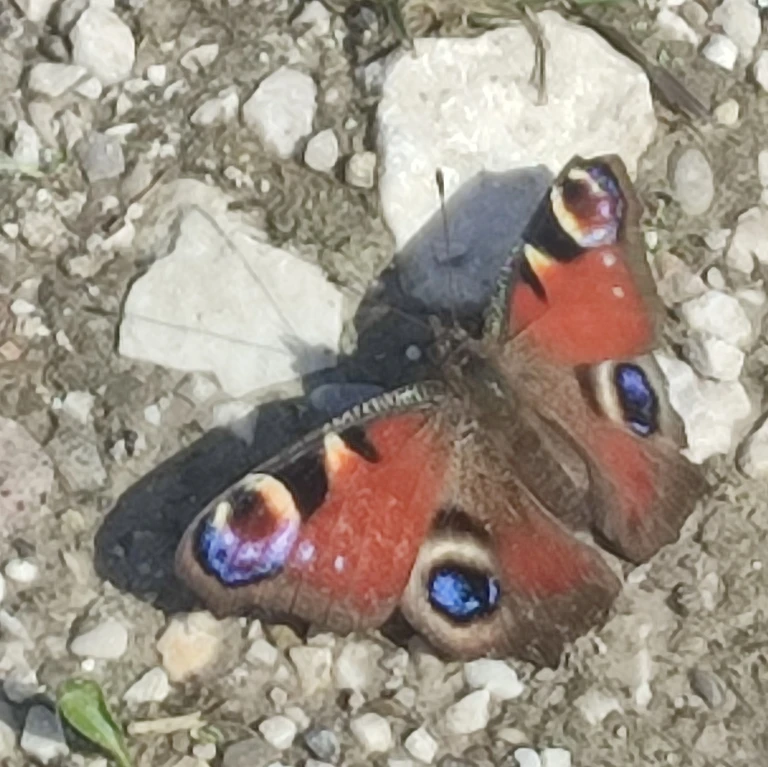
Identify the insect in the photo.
Aglais io
